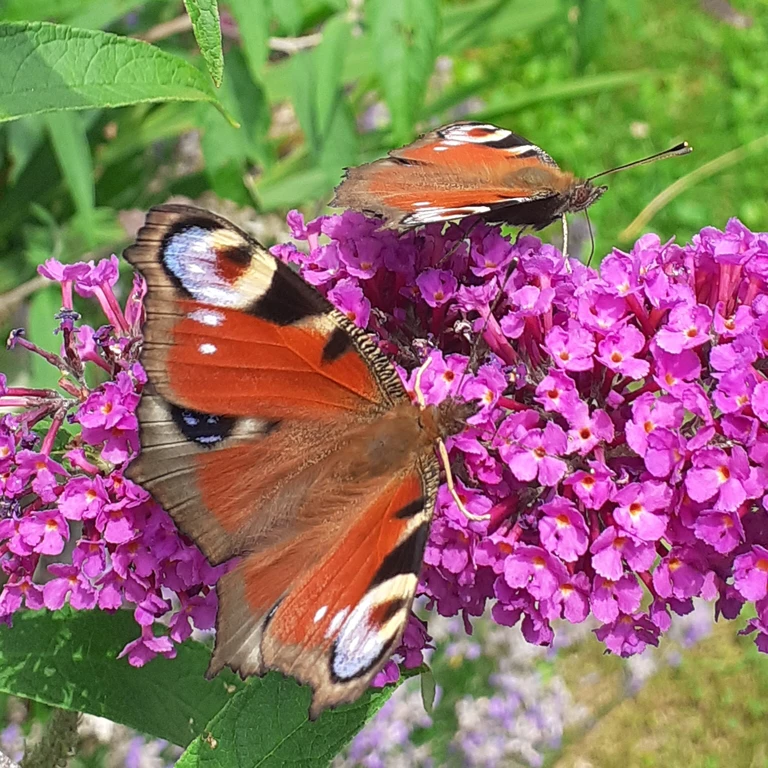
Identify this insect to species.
Aglais io
